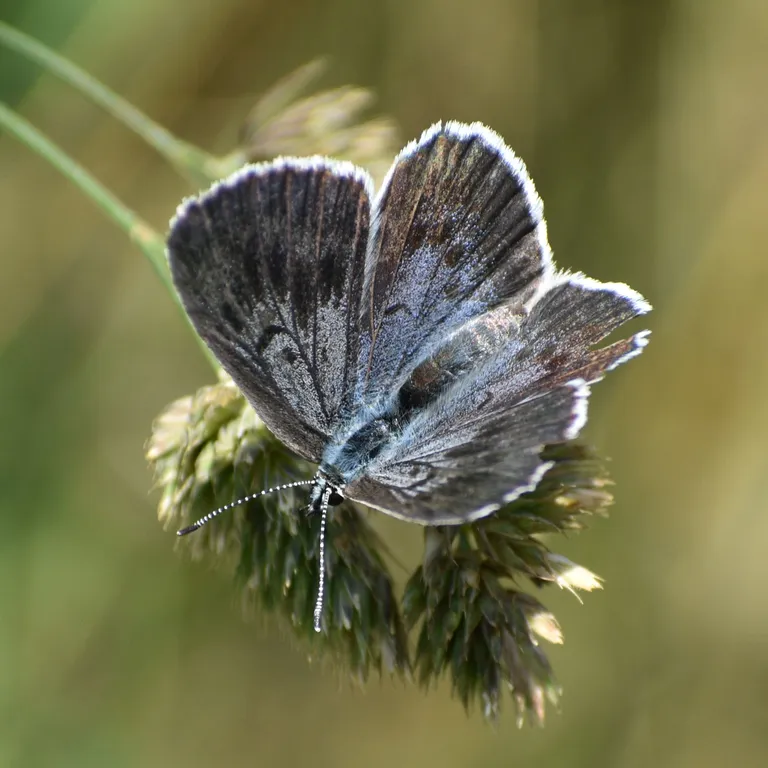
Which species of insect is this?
Phengaris arion (also Maculinea arion)
